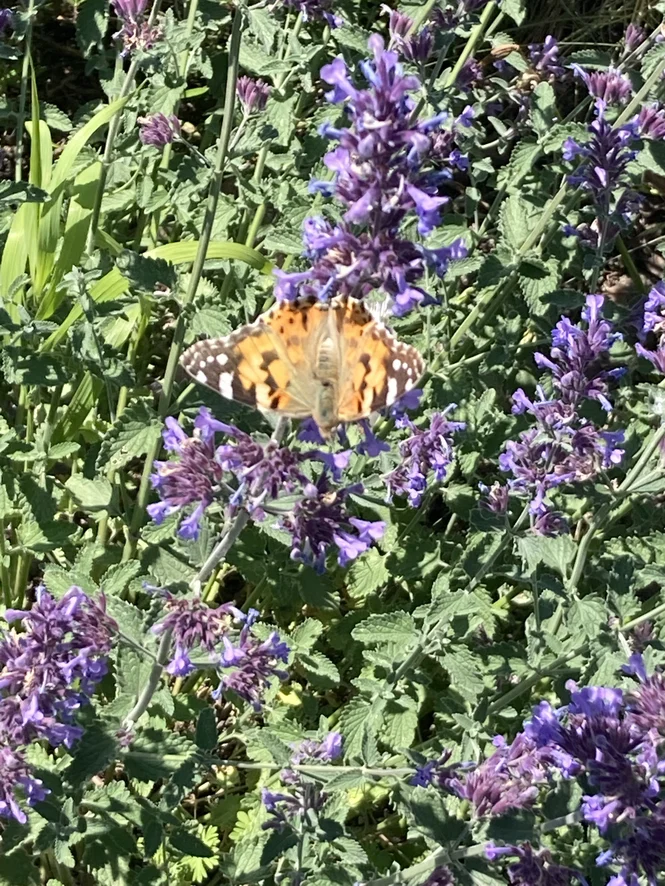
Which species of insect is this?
Vanessa cardui
